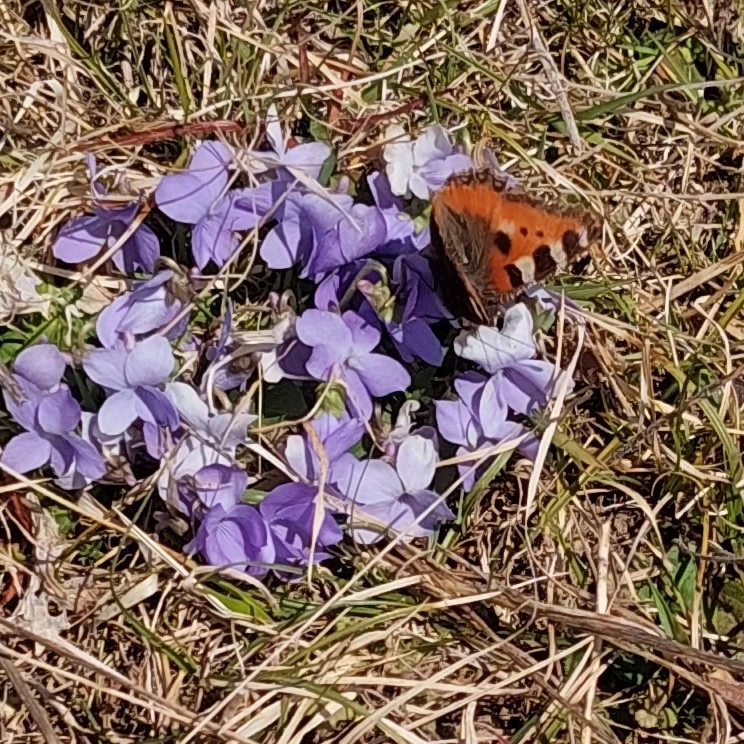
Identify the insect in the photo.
Aglais urticae
